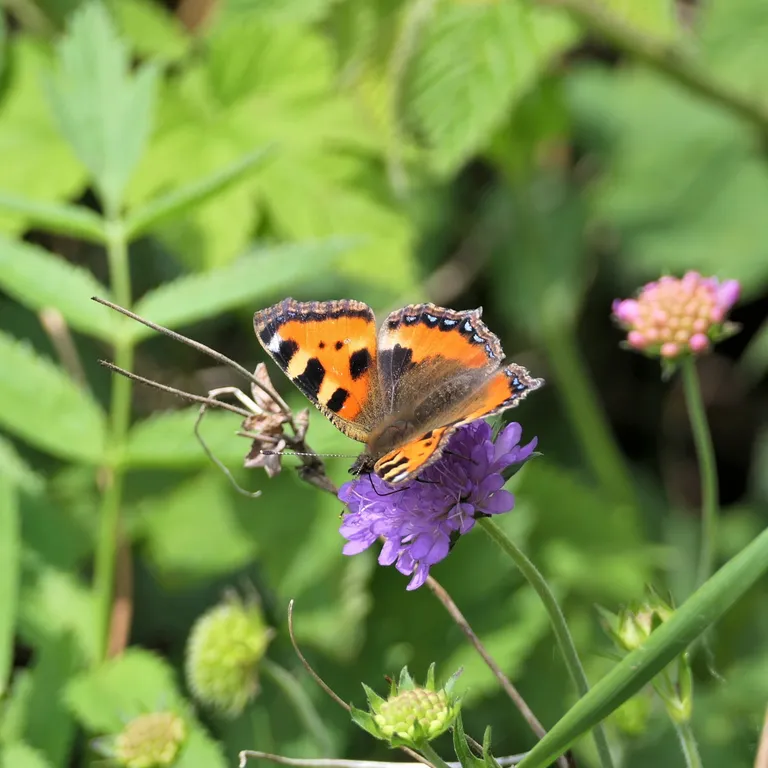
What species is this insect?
Aglais urticae
